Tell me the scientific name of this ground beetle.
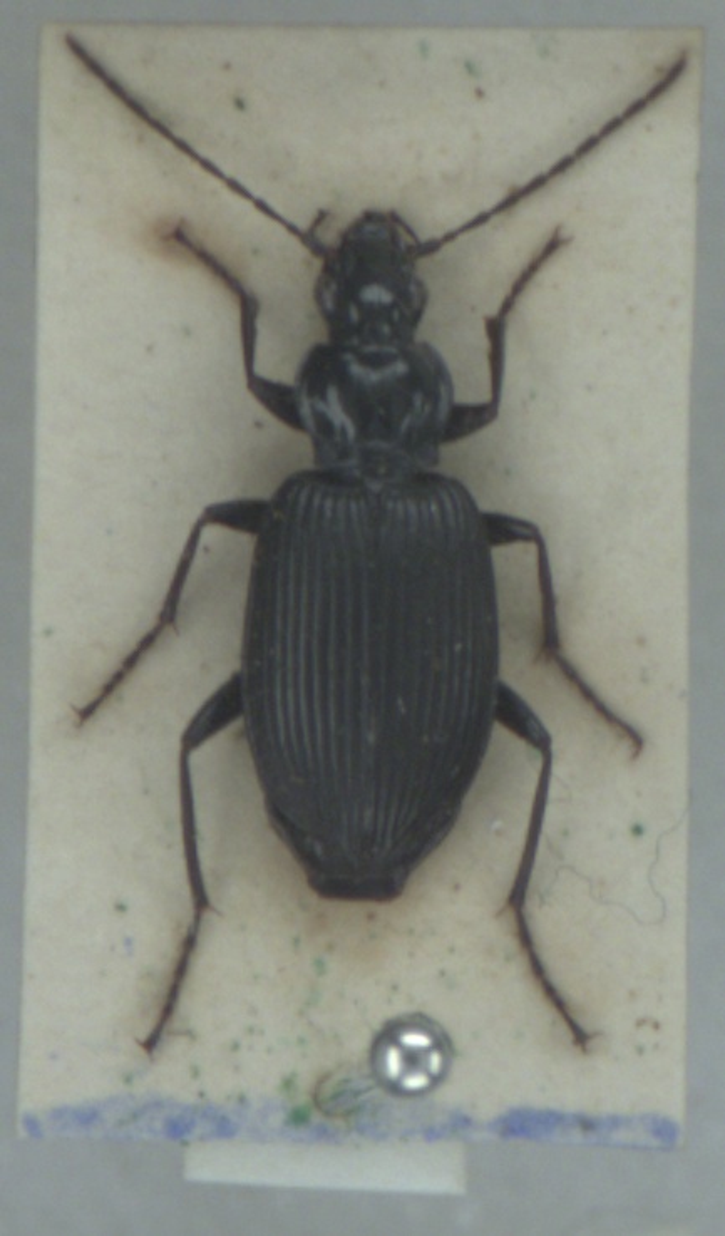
Platynus assimilis
